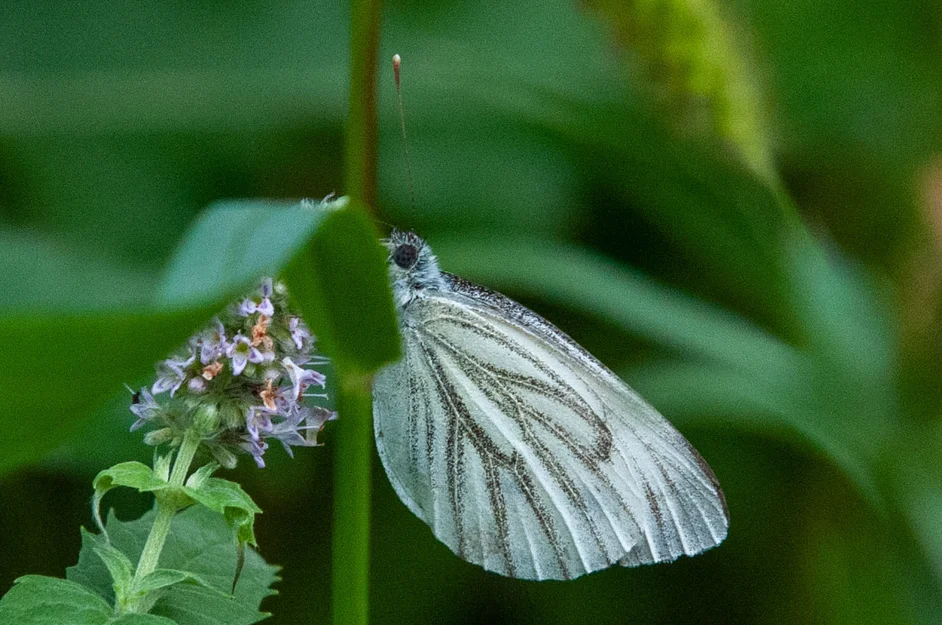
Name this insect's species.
Pieris napi
